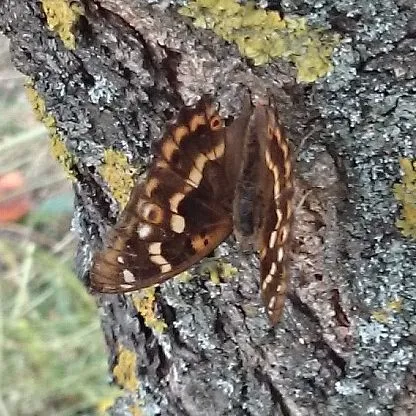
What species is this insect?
Apatura ilia
